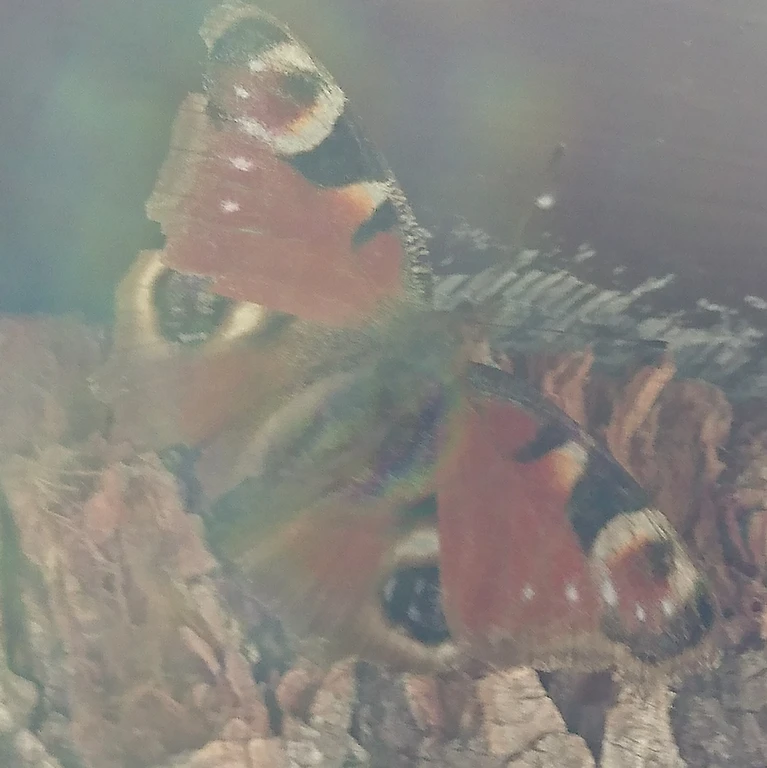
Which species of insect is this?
Aglais io
